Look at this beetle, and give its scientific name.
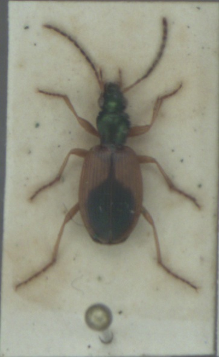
Anchomenus dorsalis
